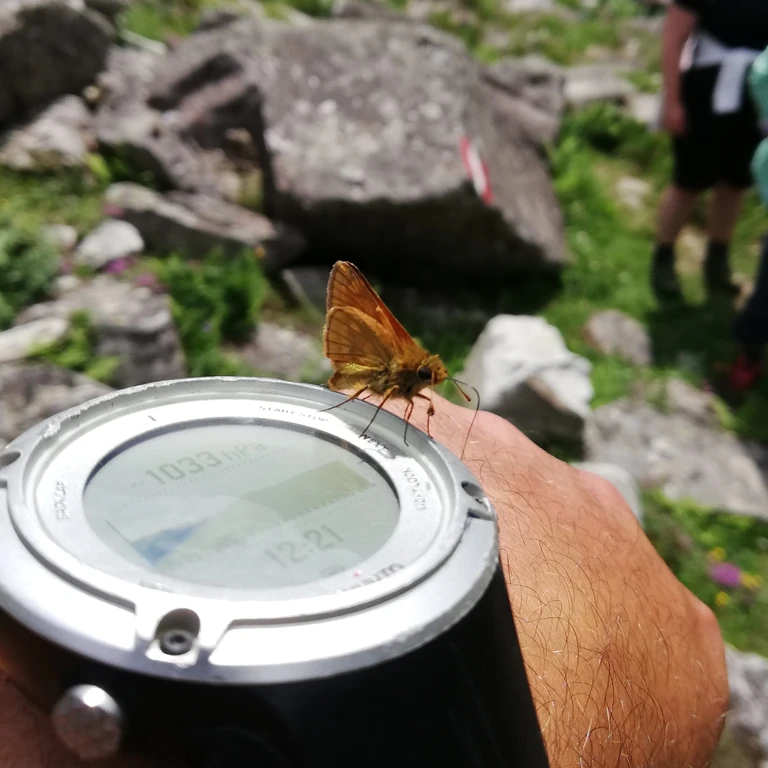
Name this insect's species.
Ochlodes sylvanus (also Ochlodes venata)
